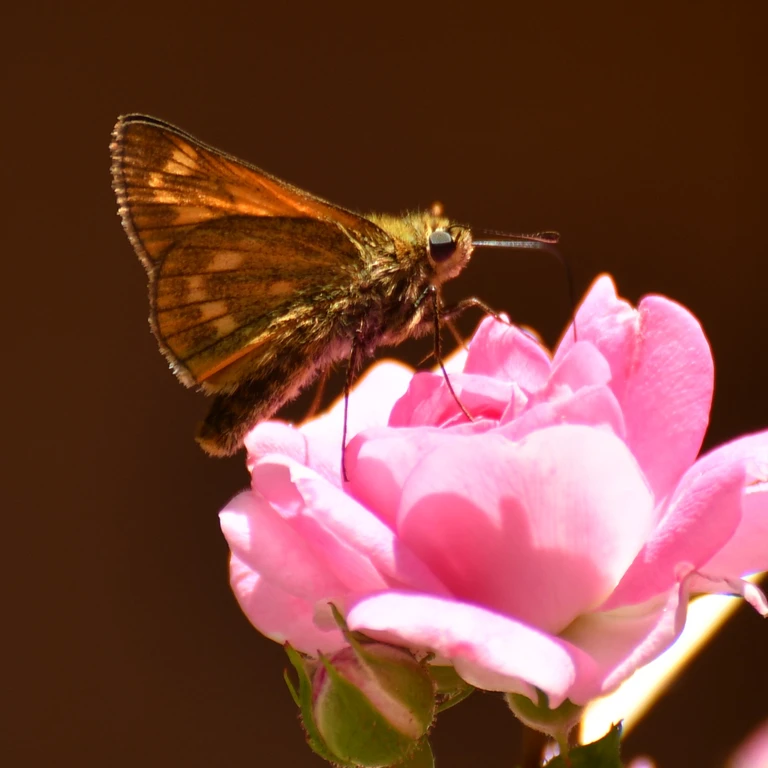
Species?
Ochlodes sylvanus (also Ochlodes venata)
